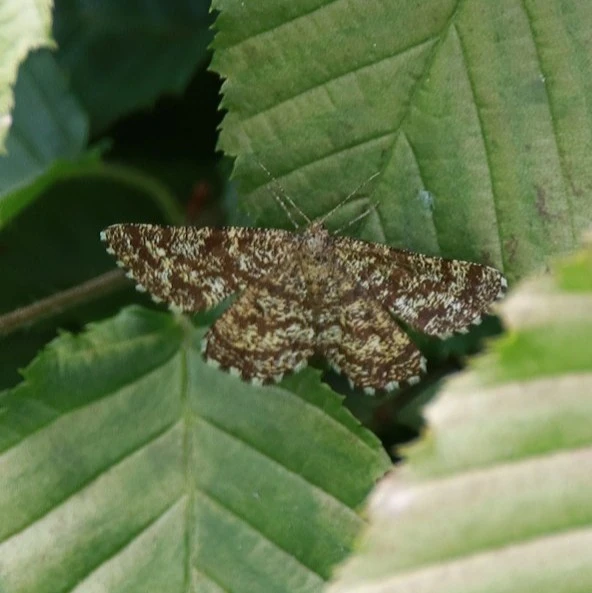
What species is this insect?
Ematurga atomaria
